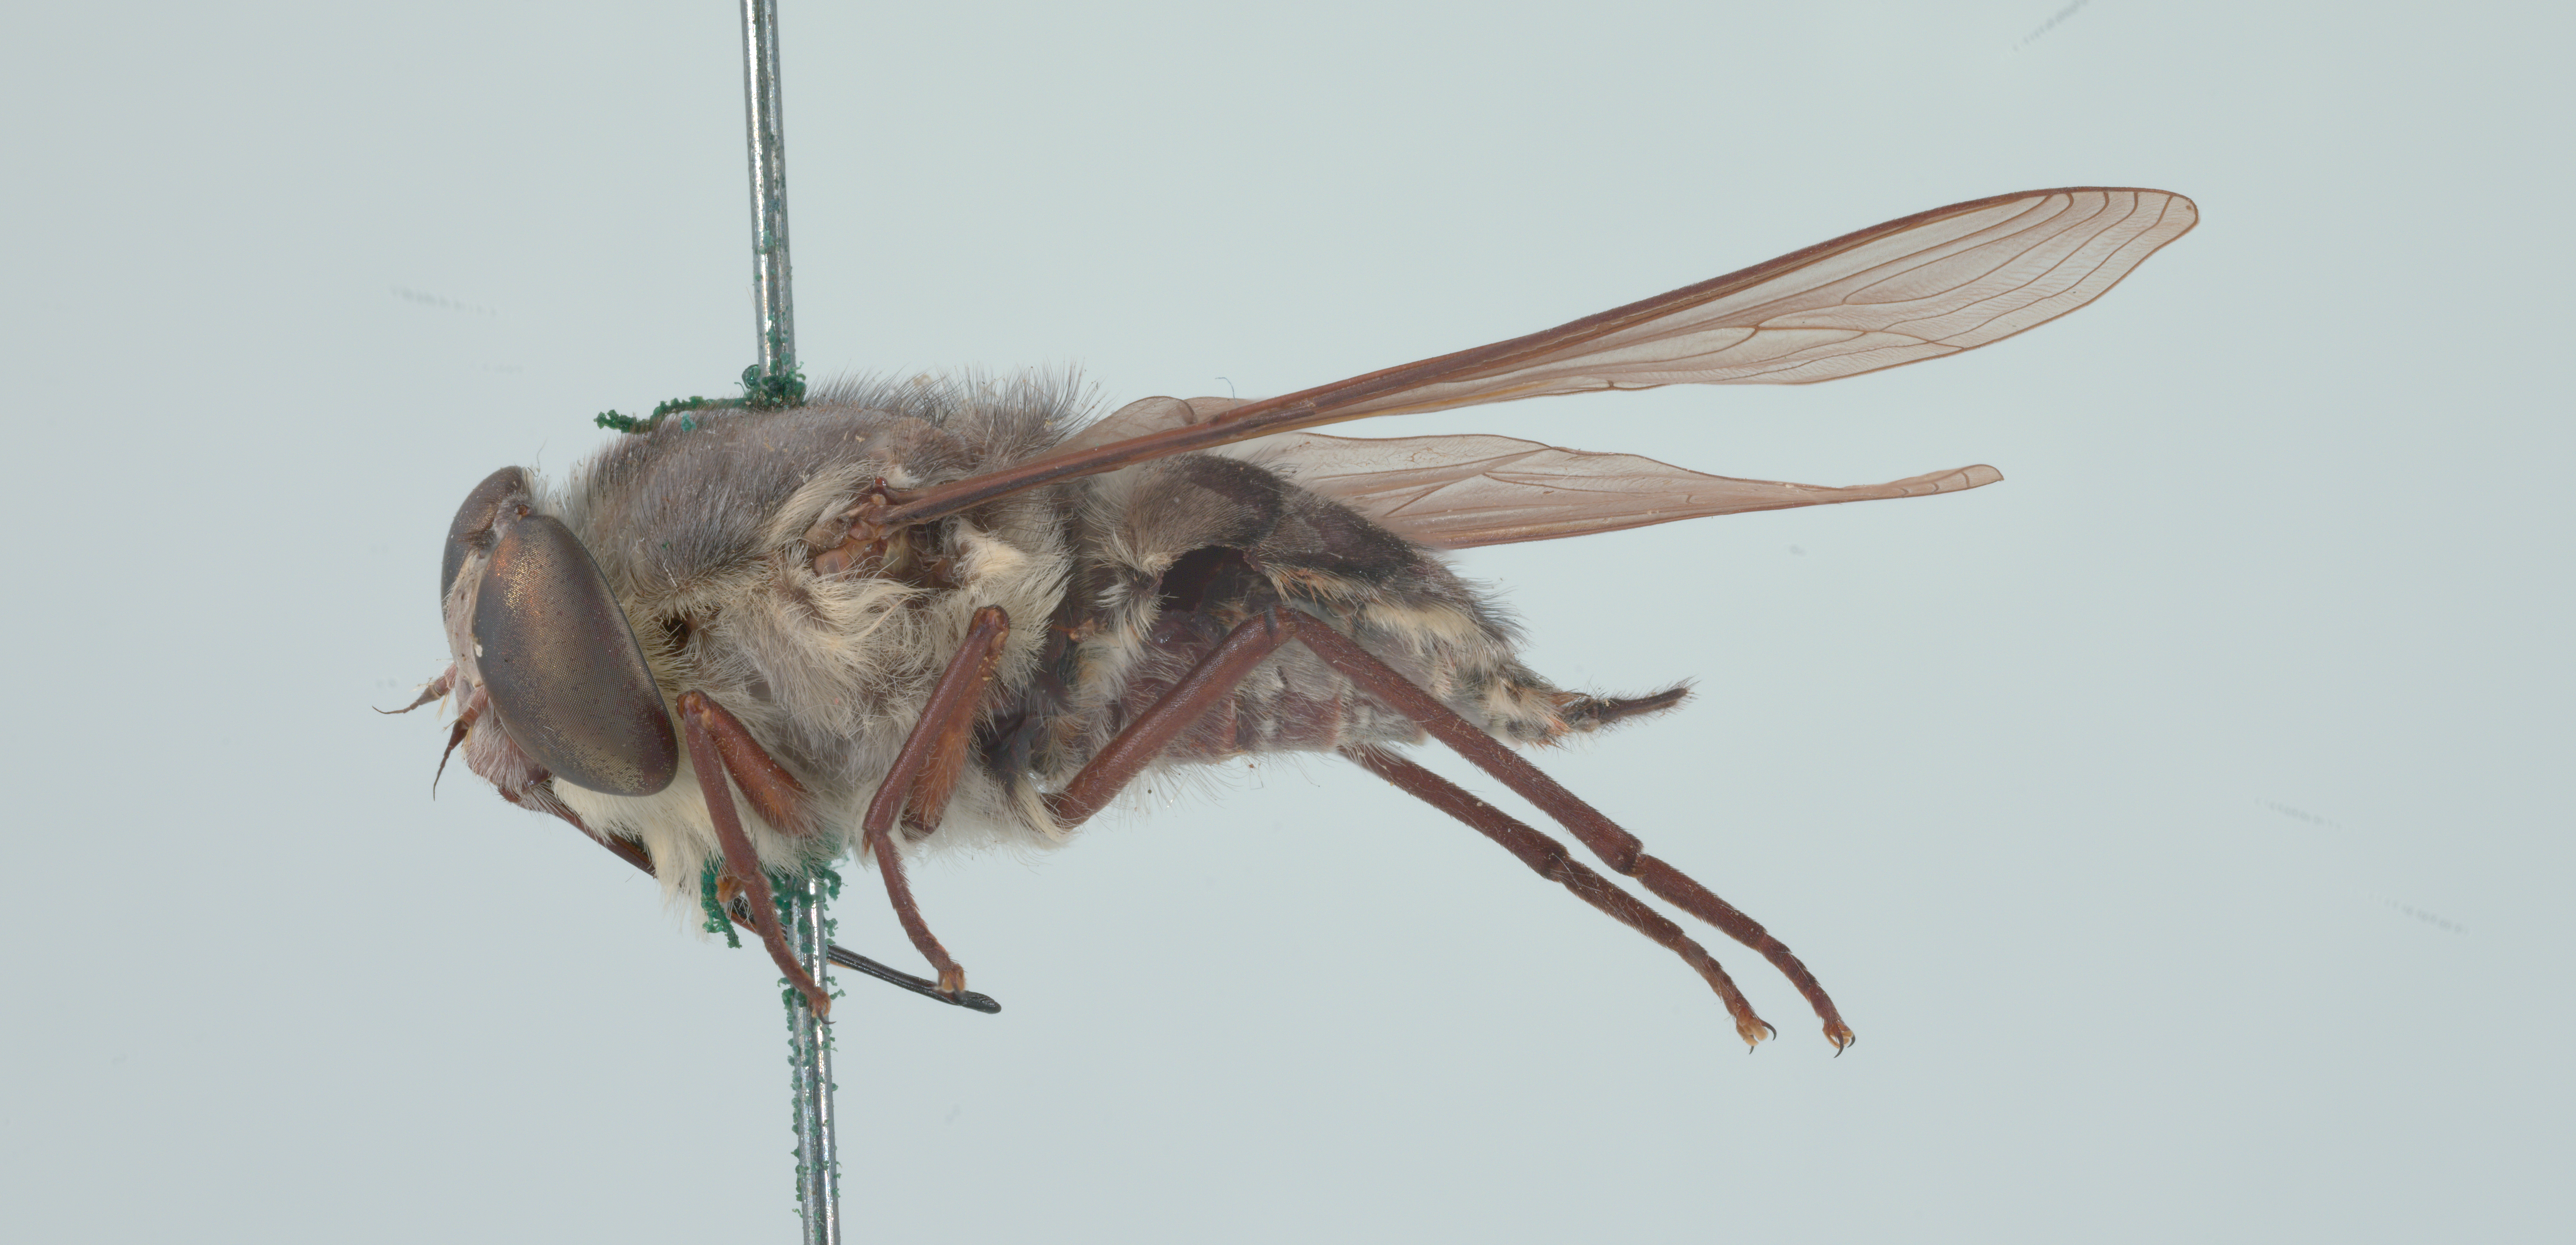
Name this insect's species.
Prosoeca rhodesiensis
